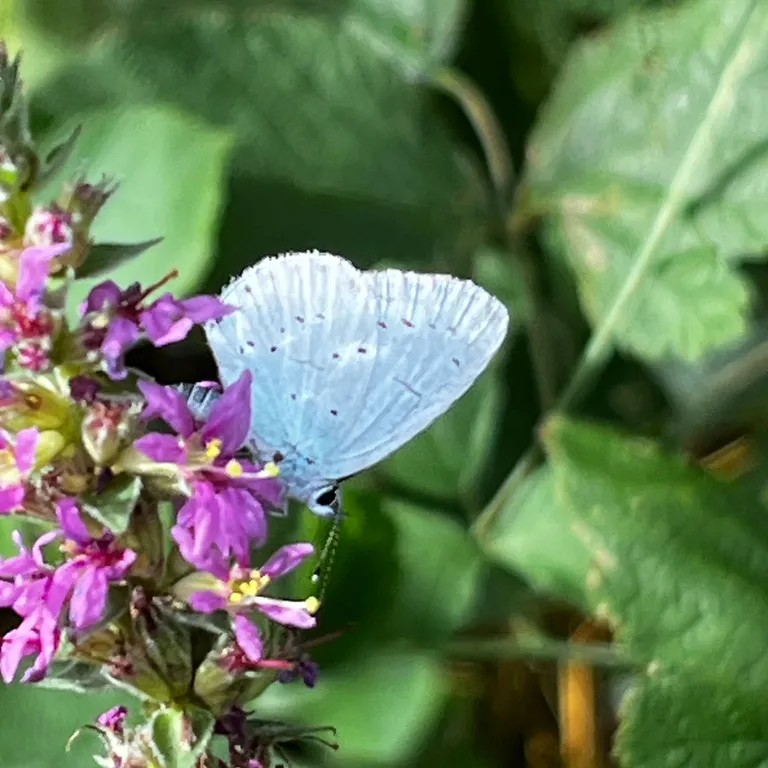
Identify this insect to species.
Celastrina argiolus
